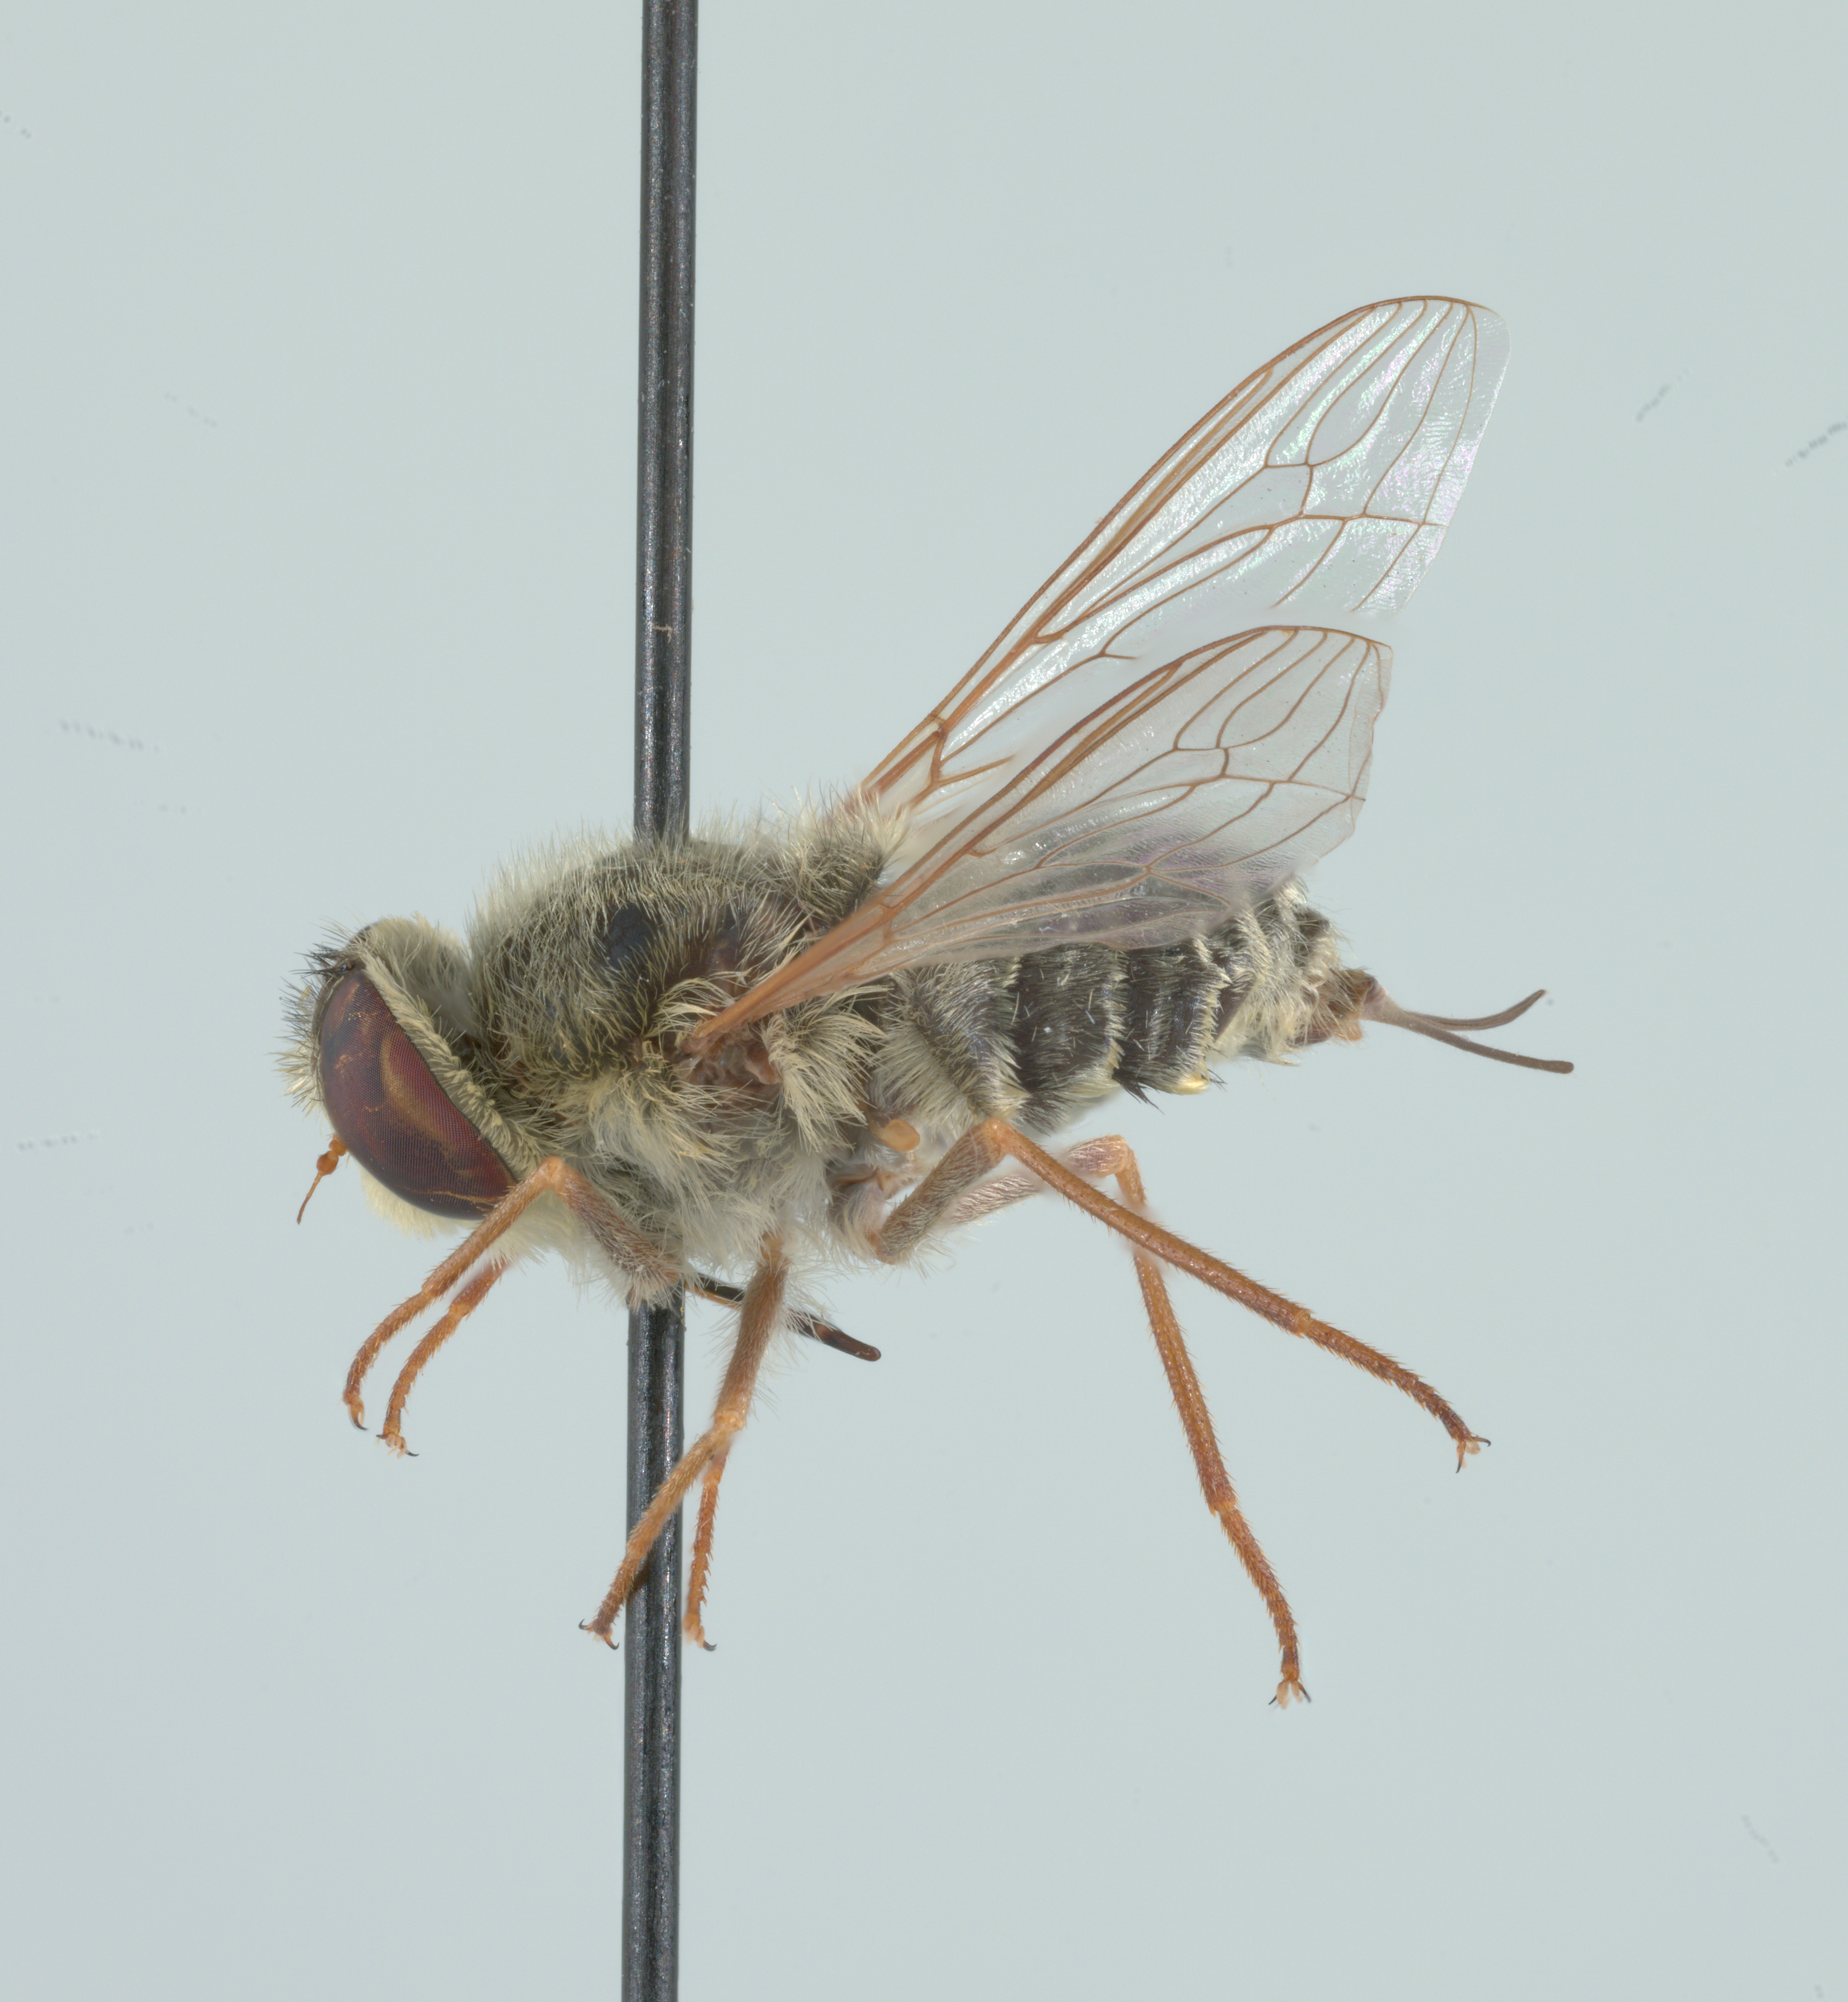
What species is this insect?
Neorhynchocephalus sackenii
